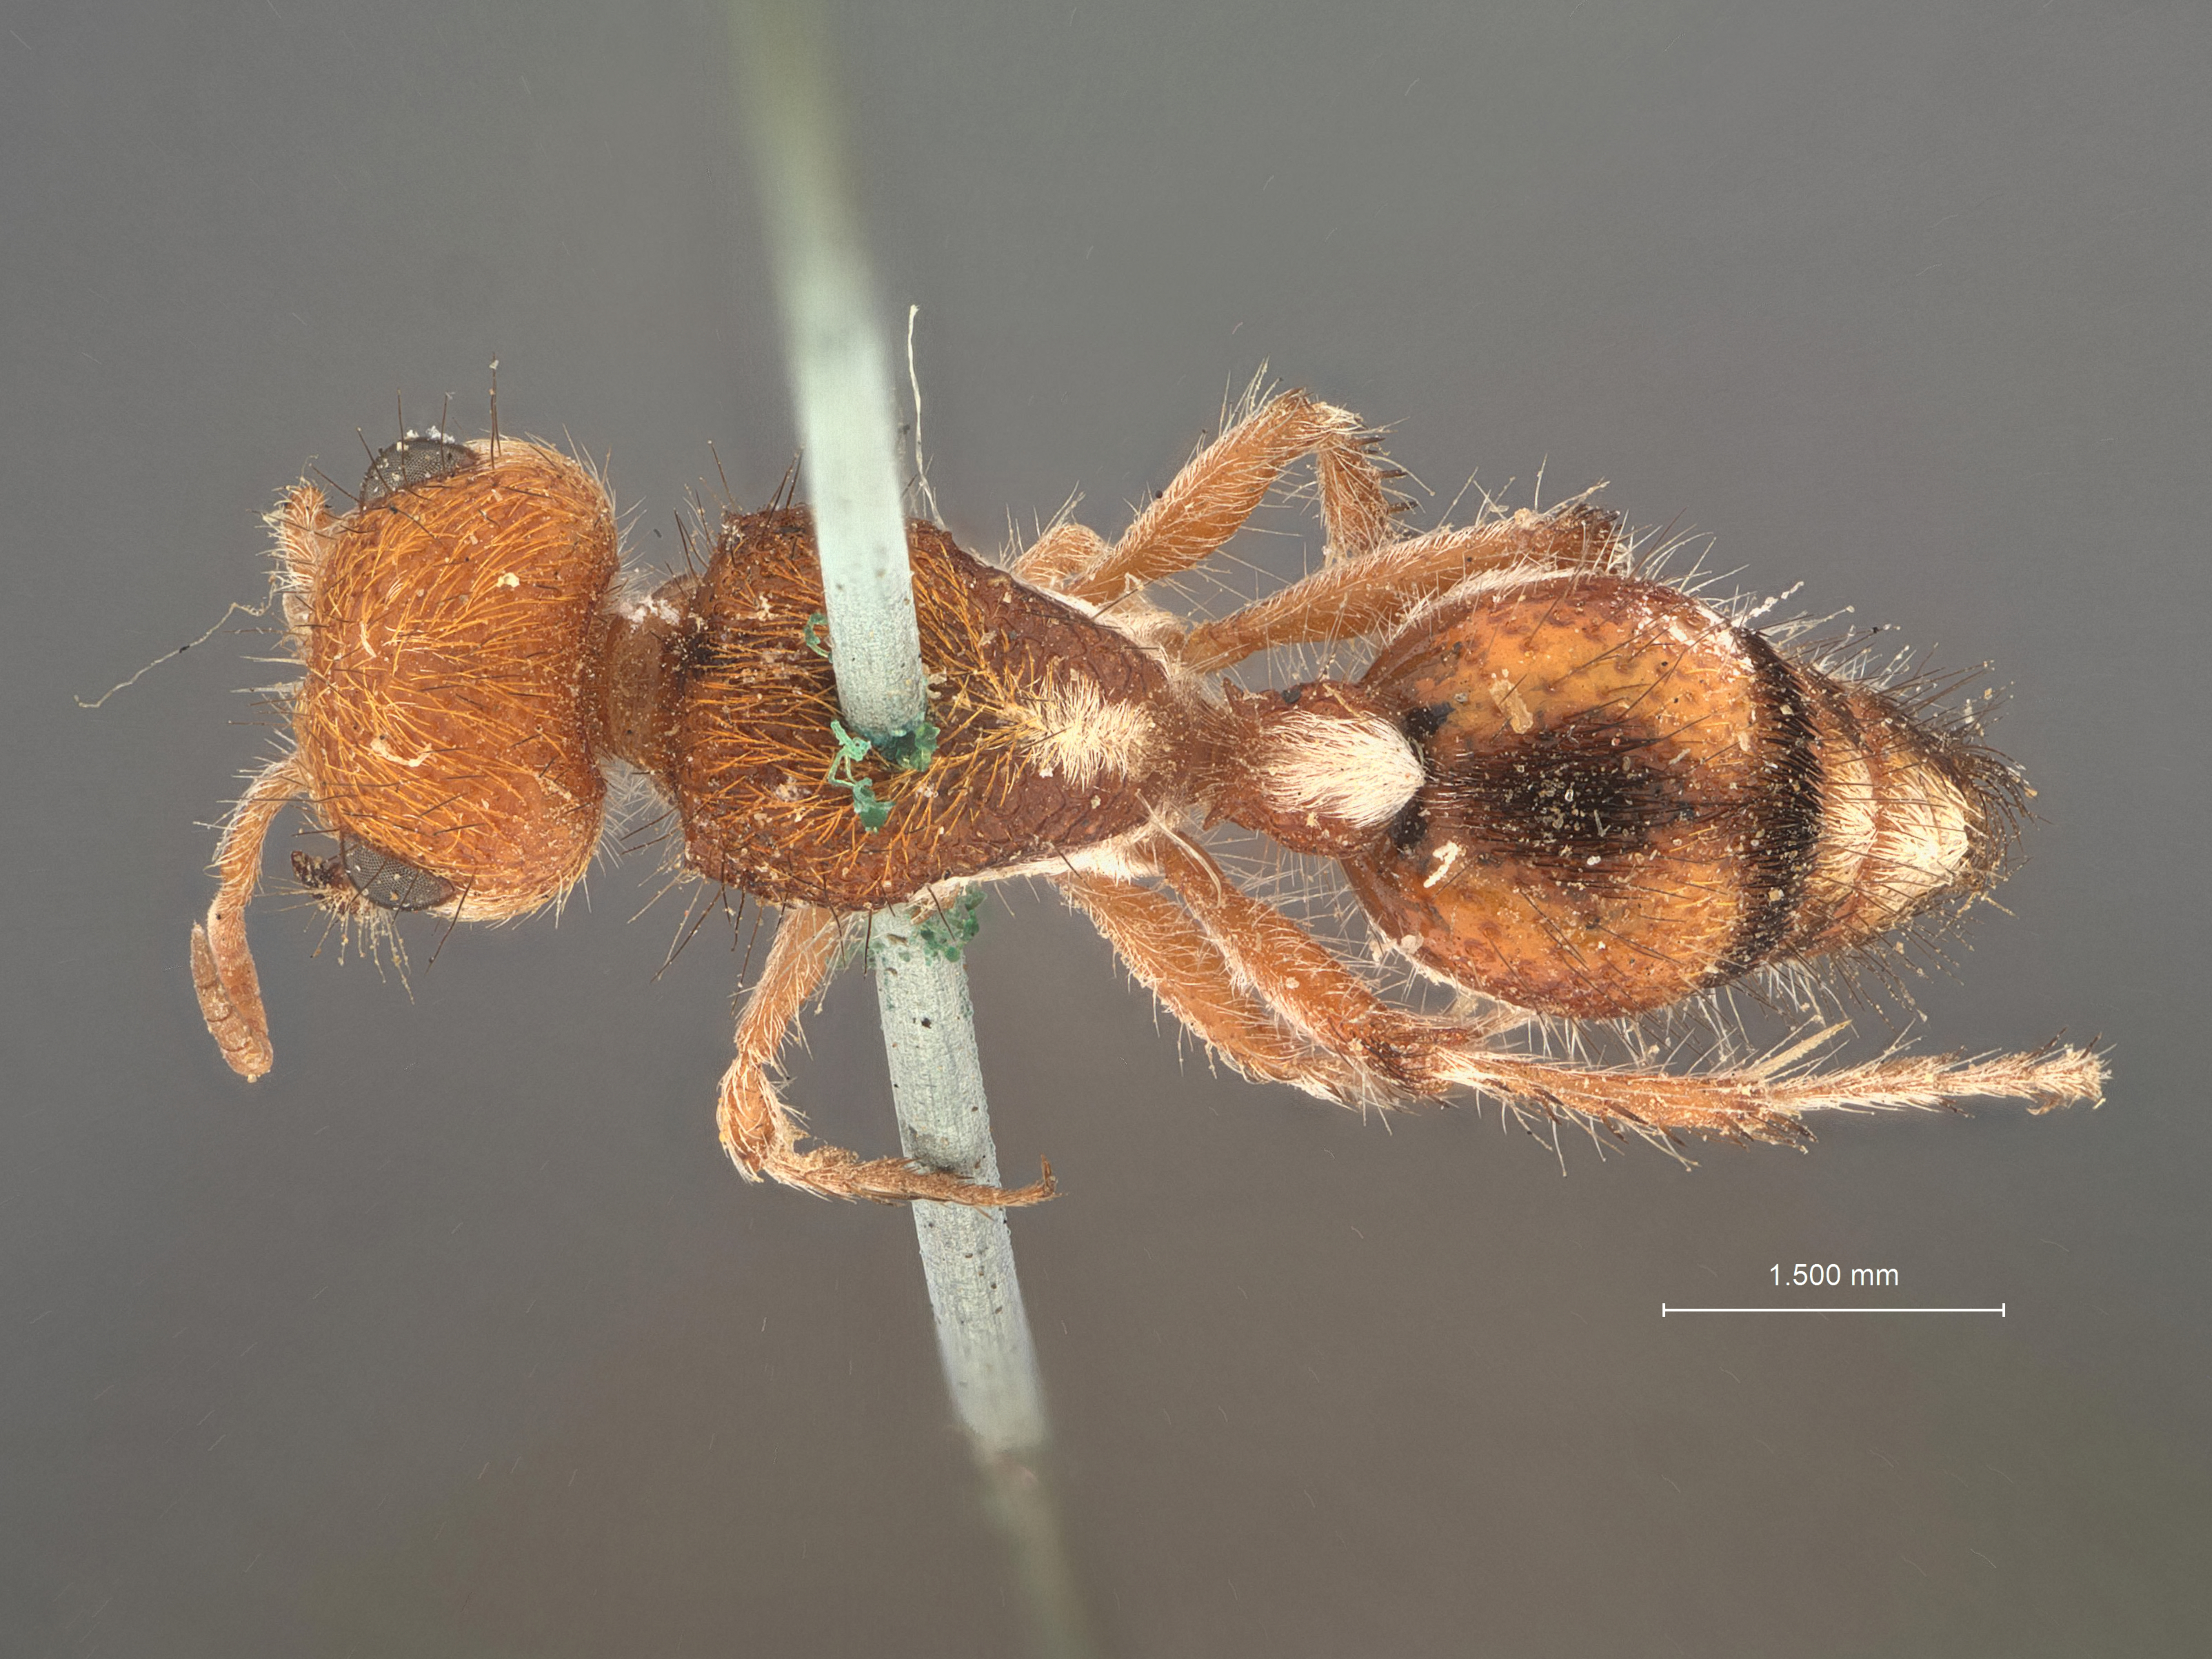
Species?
Sphaerophthalma heliophila
